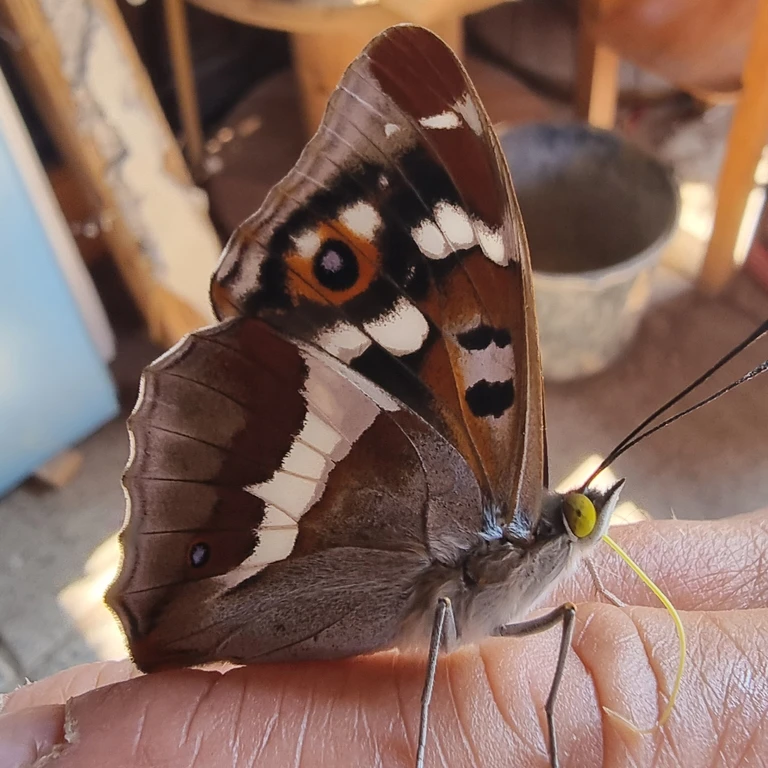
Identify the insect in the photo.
Apatura iris
